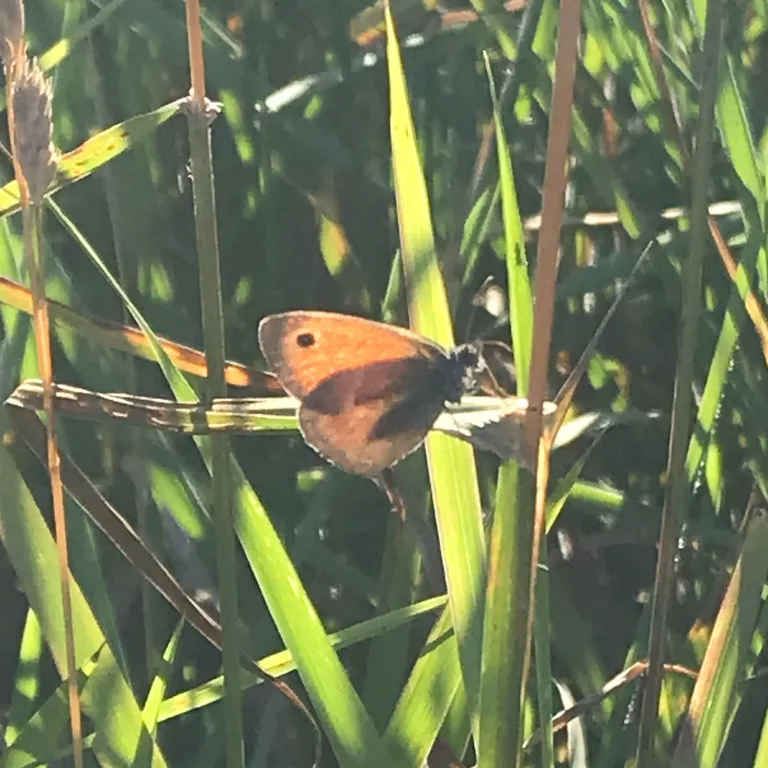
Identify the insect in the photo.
Coenonympha pamphilus
